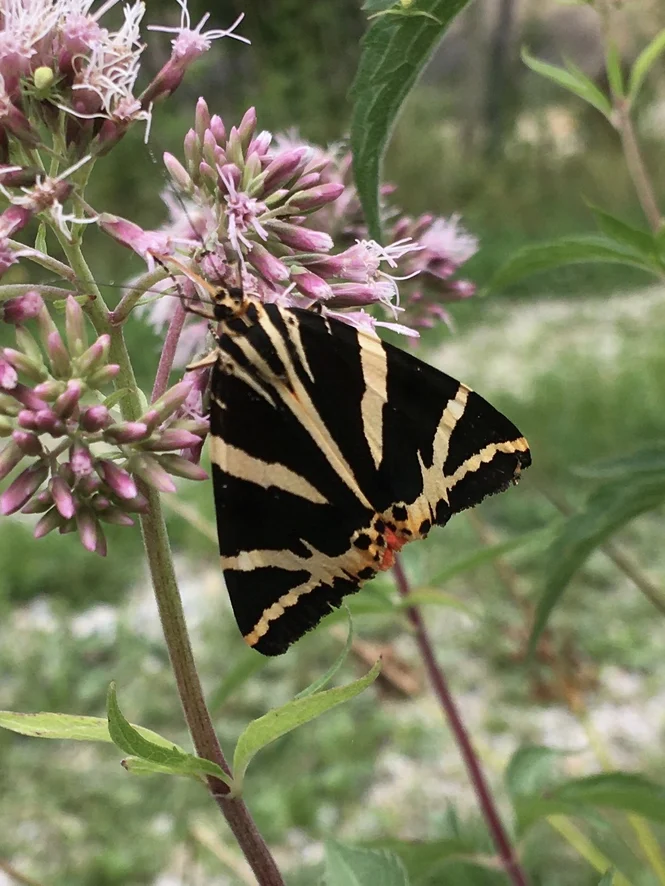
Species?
Euplagia quadripunctaria
